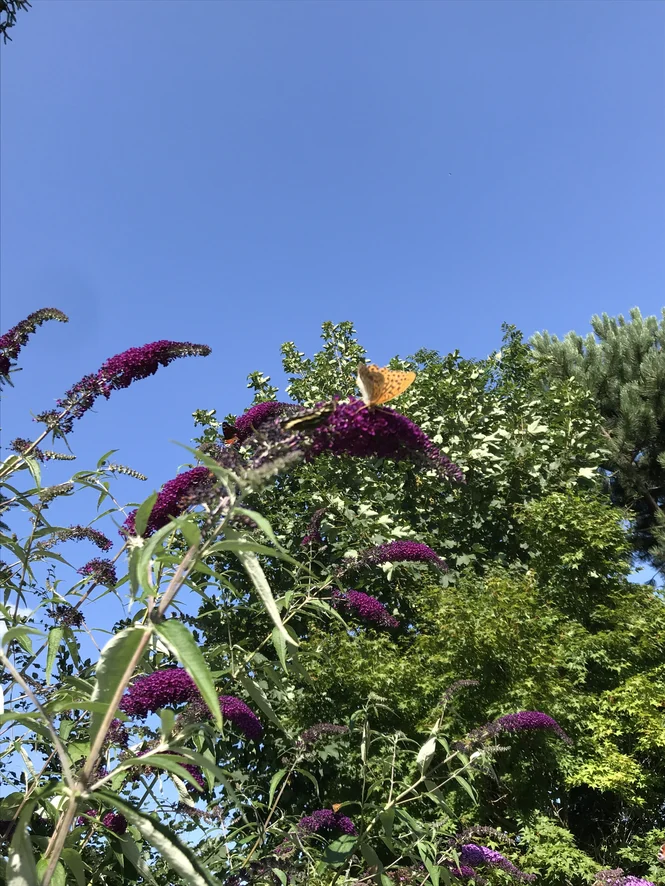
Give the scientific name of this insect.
Argynnis paphia
